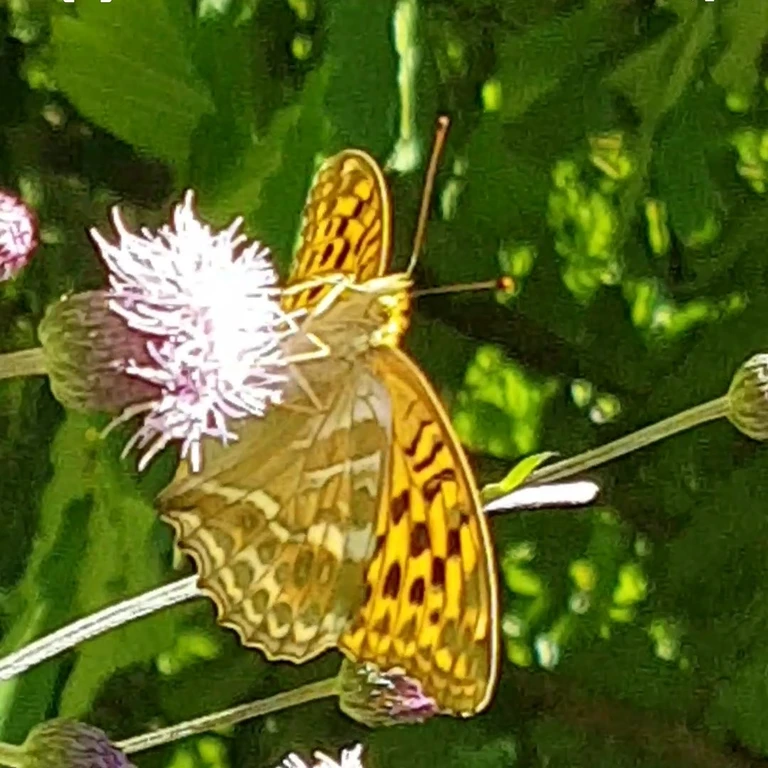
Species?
Argynnis paphia
